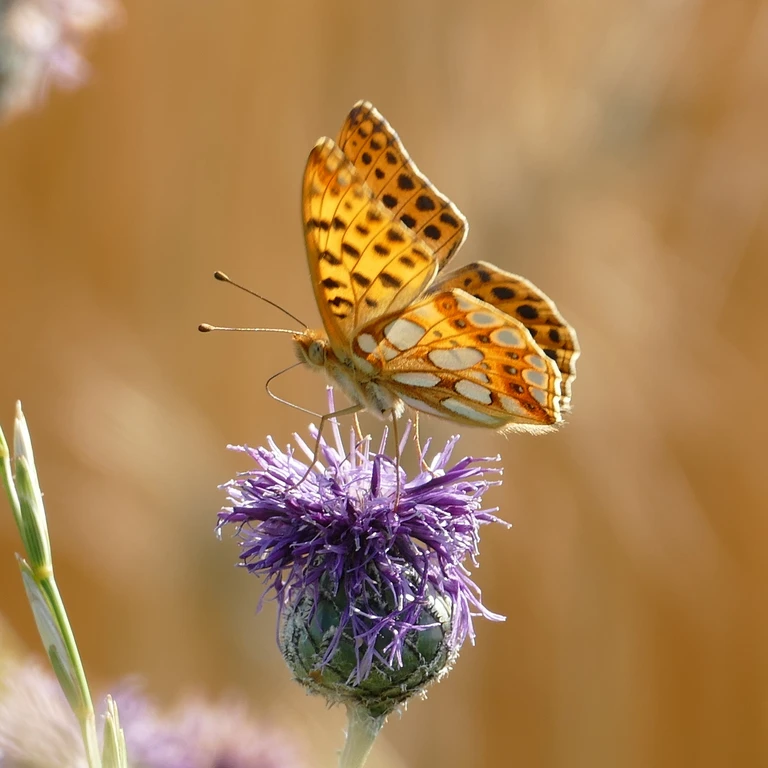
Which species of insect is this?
Issoria lathonia
